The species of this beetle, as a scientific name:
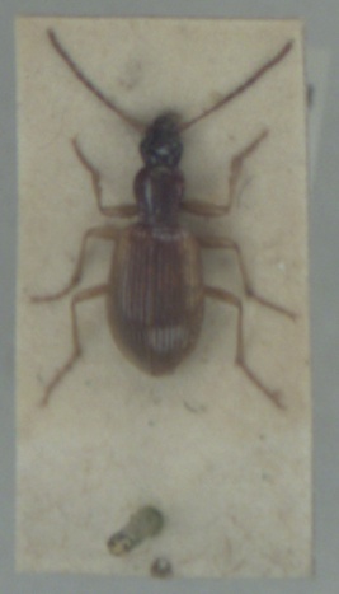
Oxypselaphus obscurus
